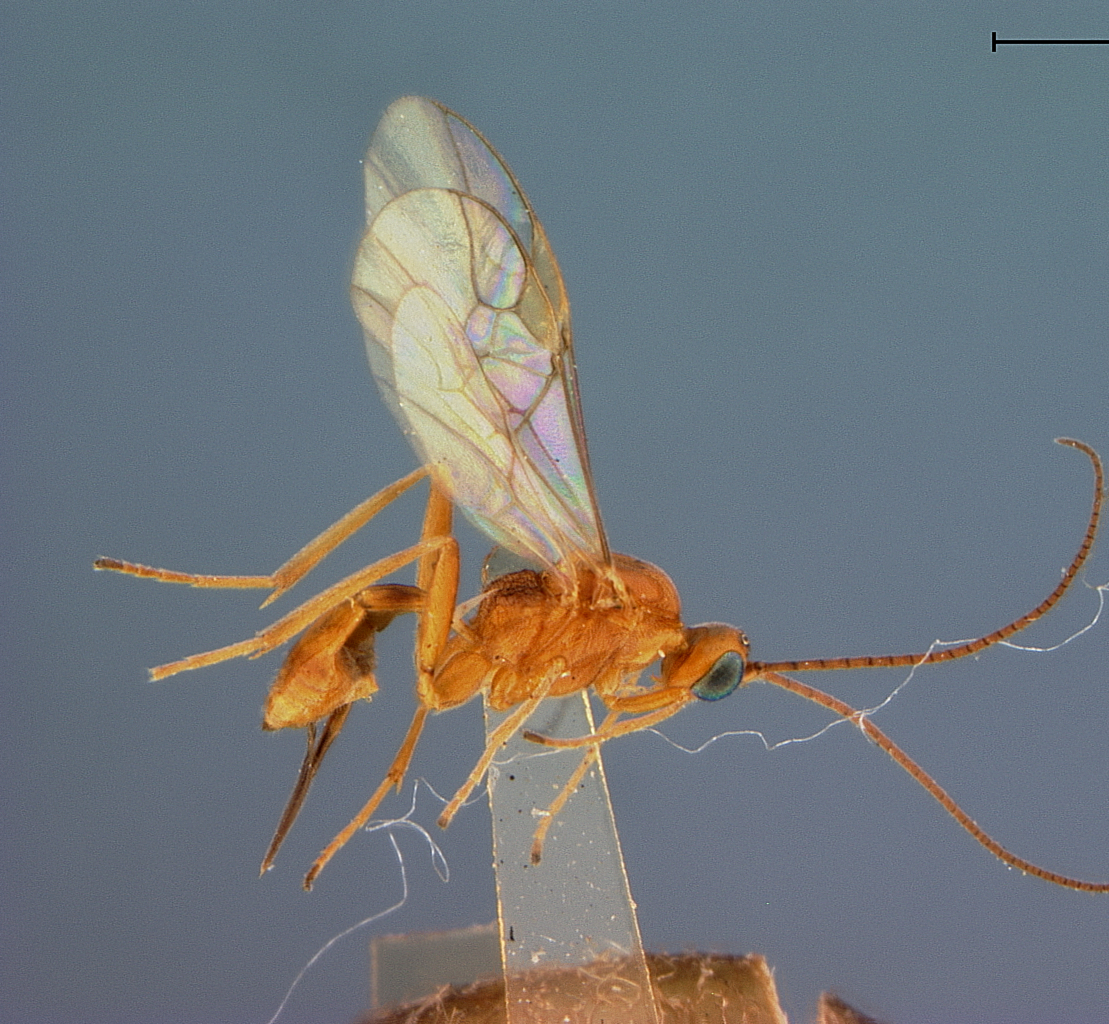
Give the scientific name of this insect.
Meteorus cingiliae
